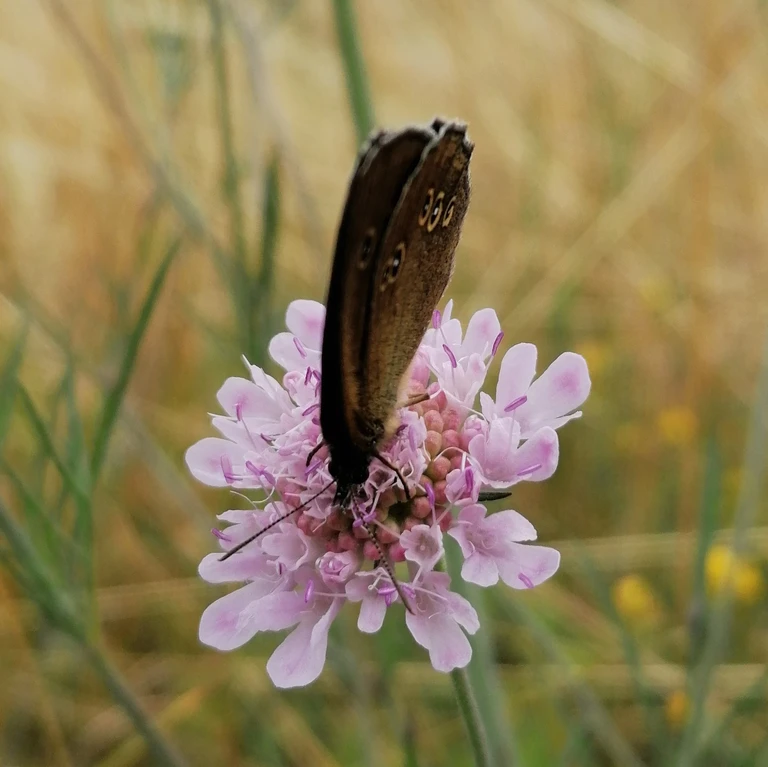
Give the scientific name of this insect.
Aphantopus hyperantus
